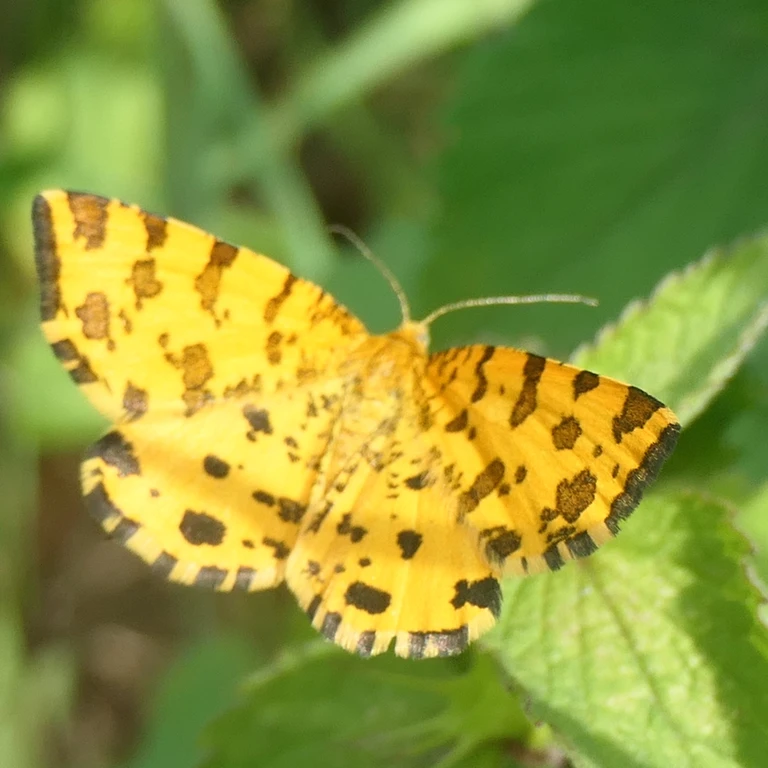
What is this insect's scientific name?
Pseudopanthera macularia
